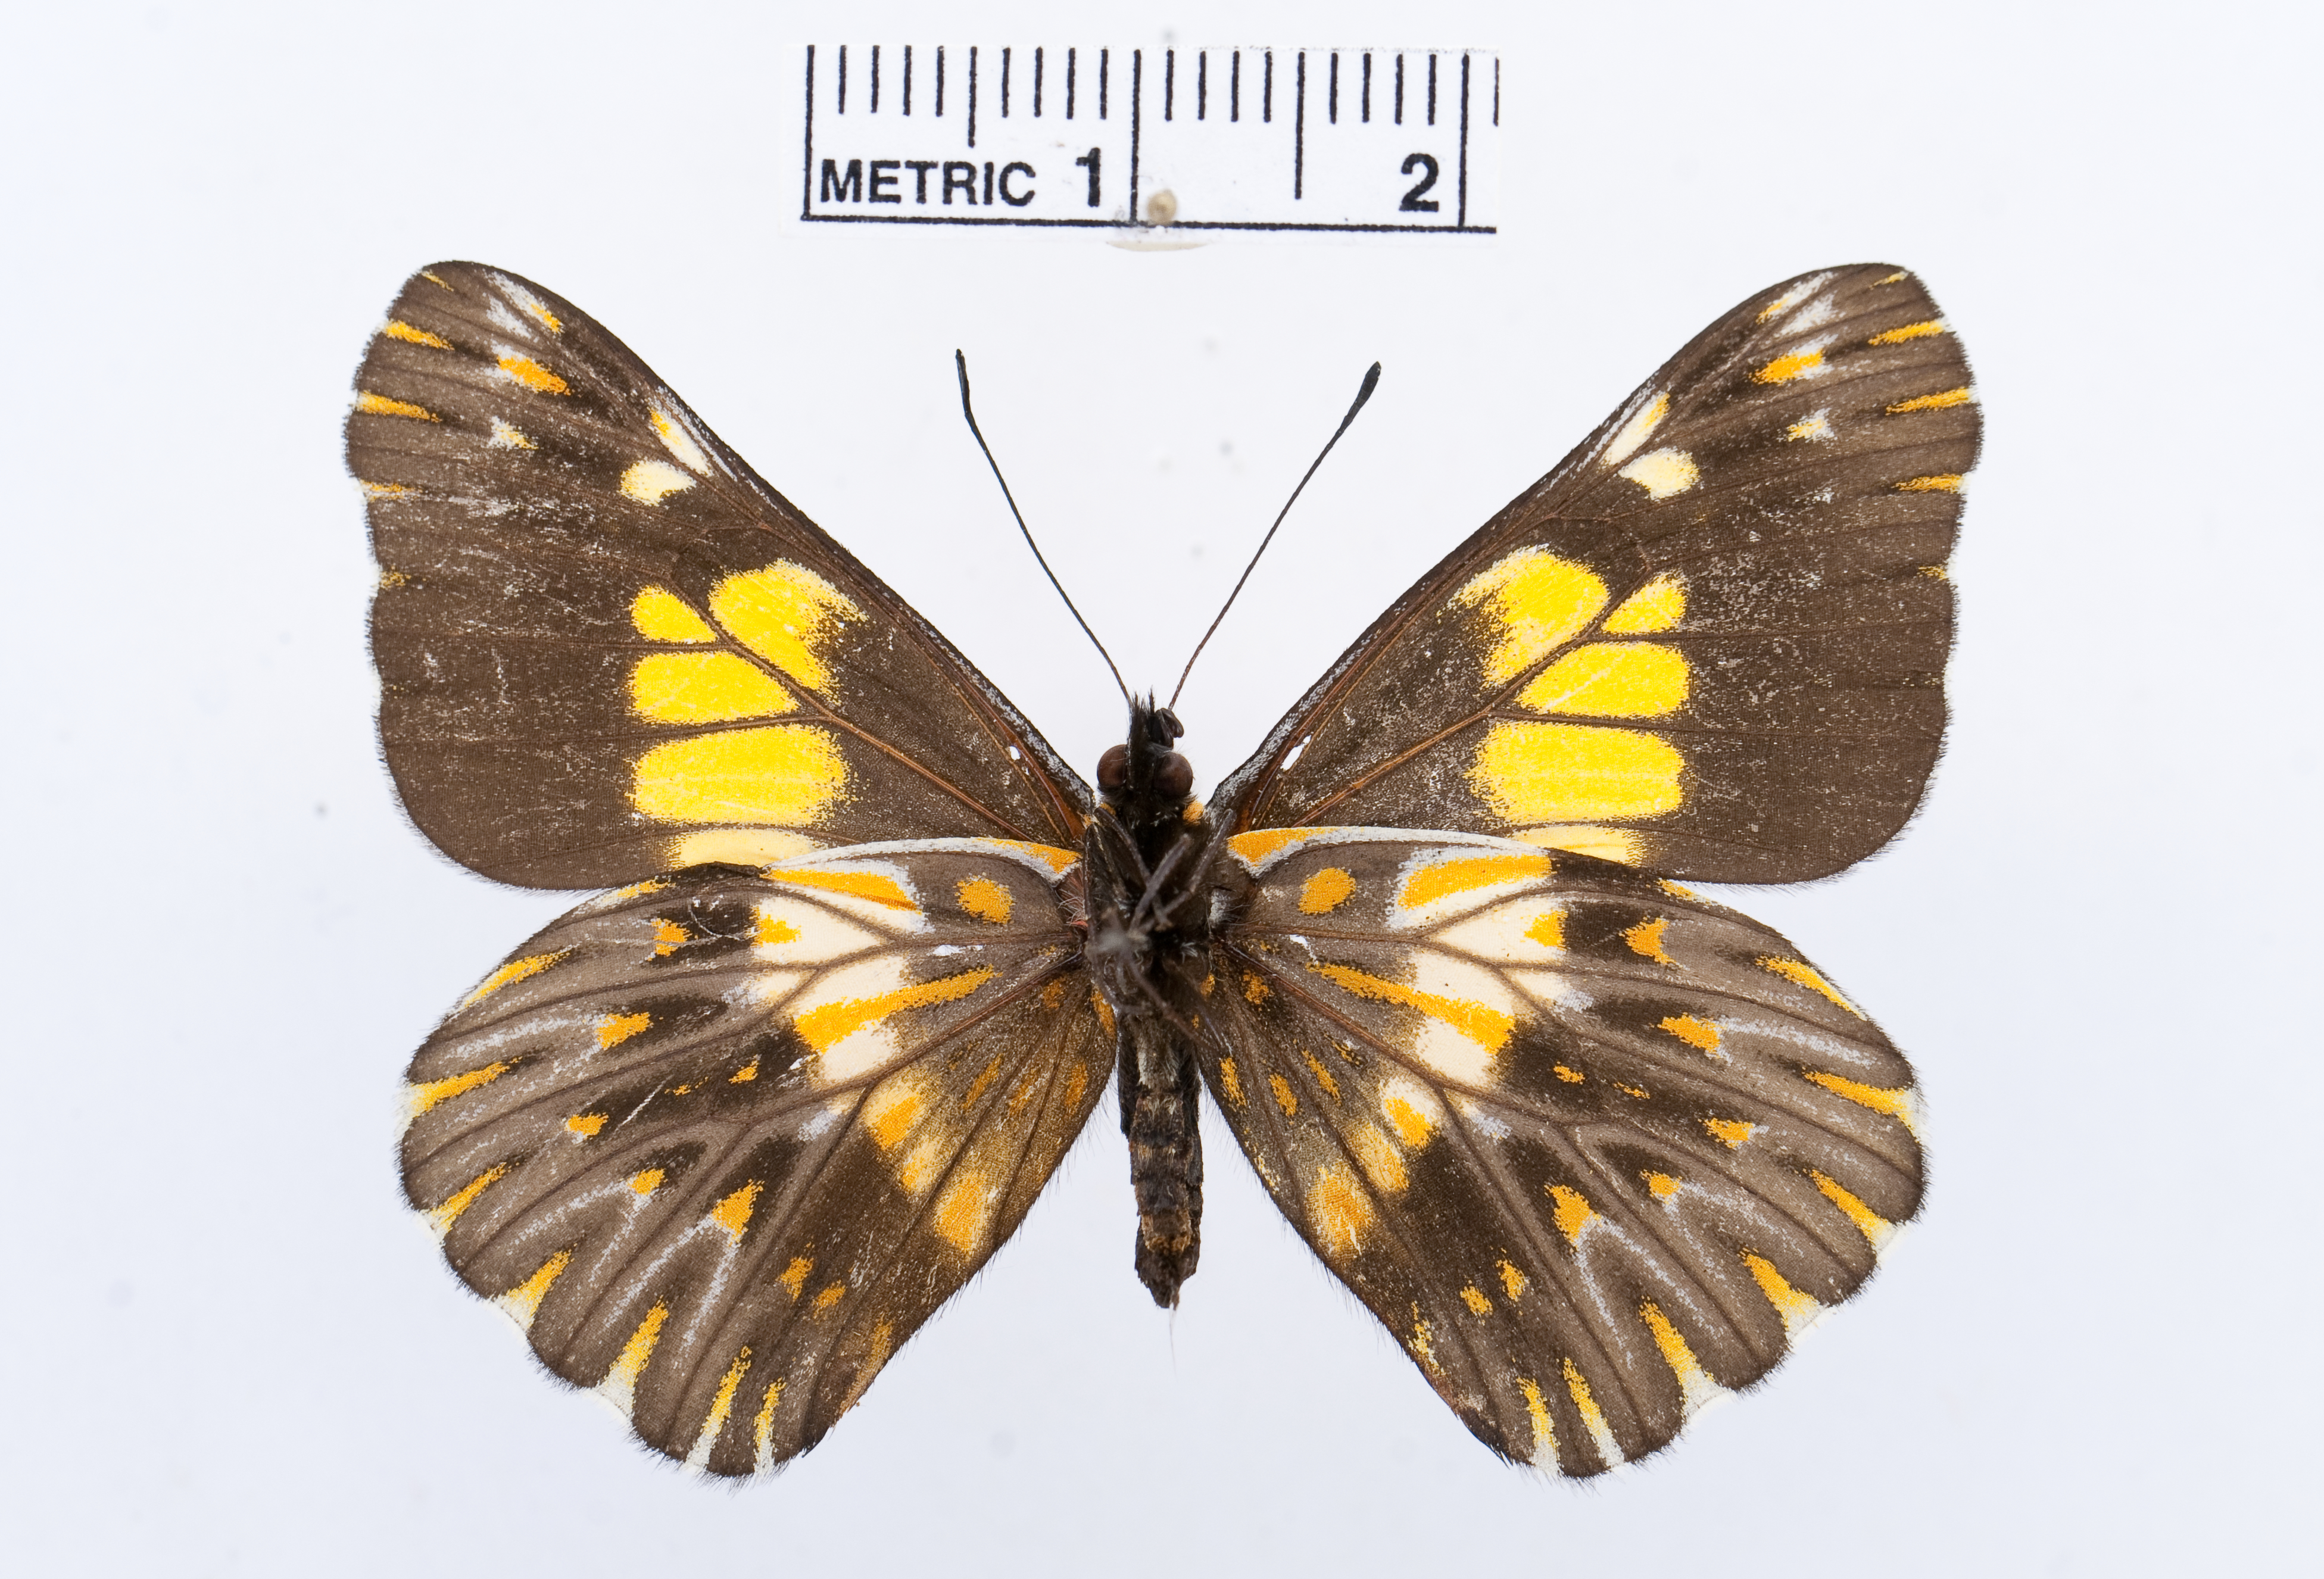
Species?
Catasticta teutila
